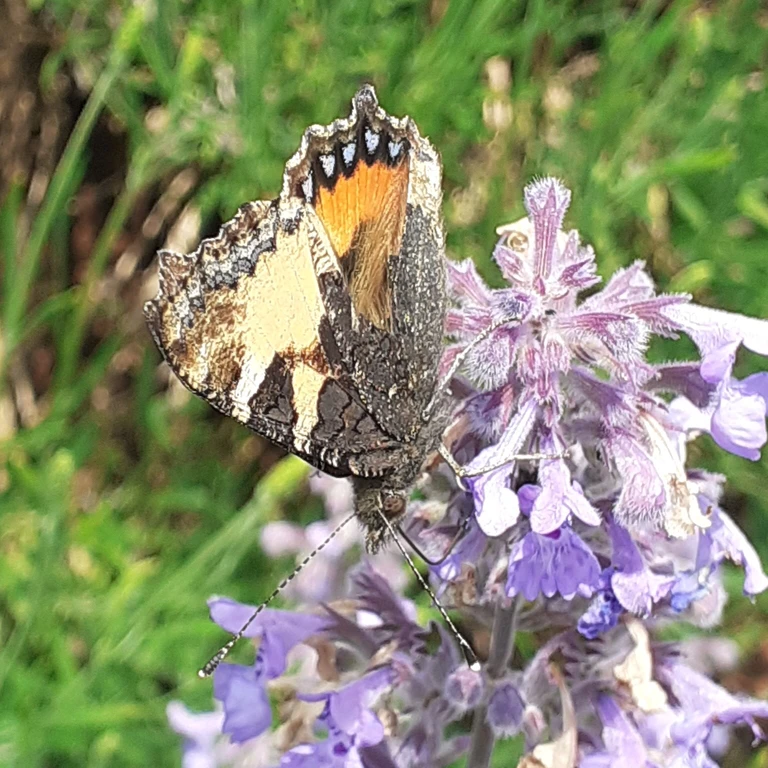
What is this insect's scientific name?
Aglais urticae
